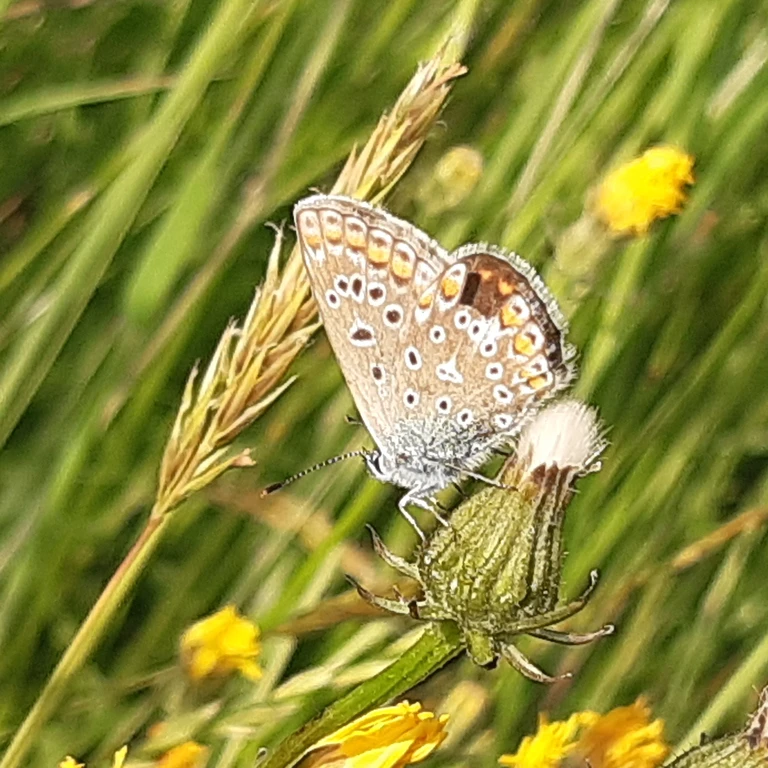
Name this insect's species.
Polyommatus icarus
